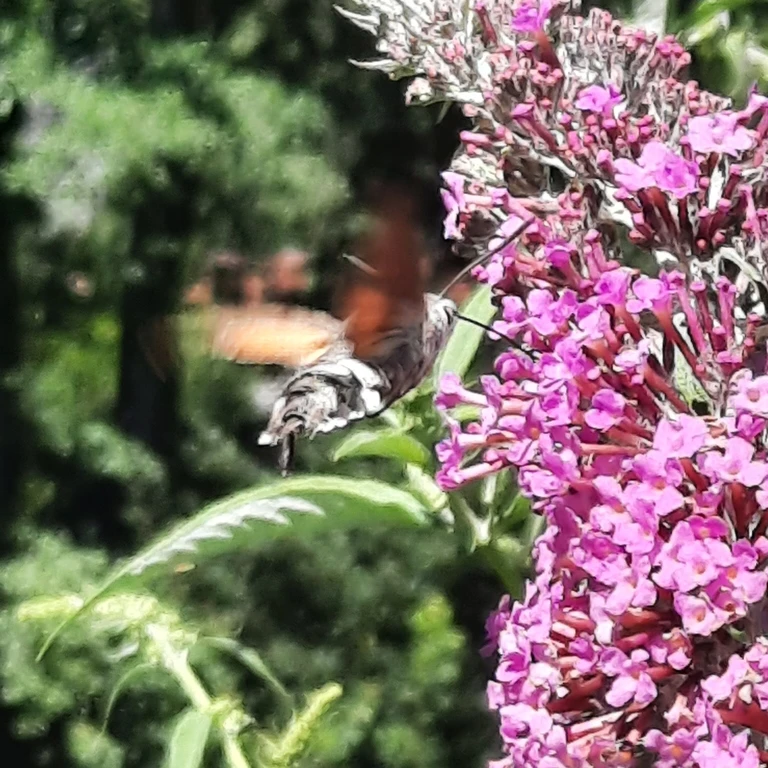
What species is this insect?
Macroglossum stellatarum
